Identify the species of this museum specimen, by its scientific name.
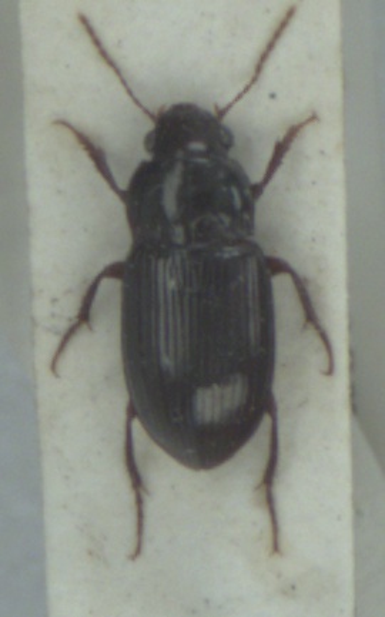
Amara apricaria
